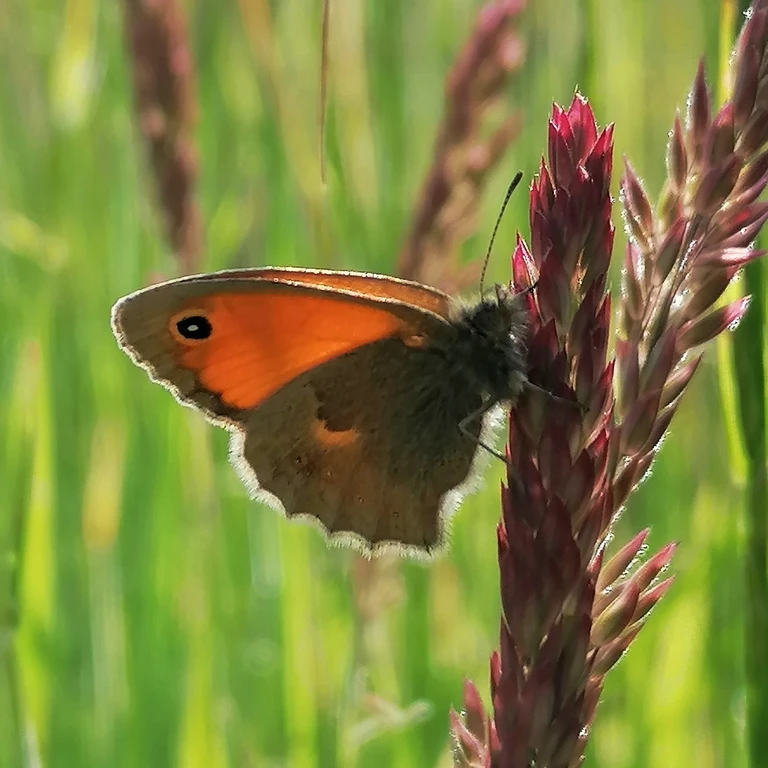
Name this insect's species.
Coenonympha pamphilus
